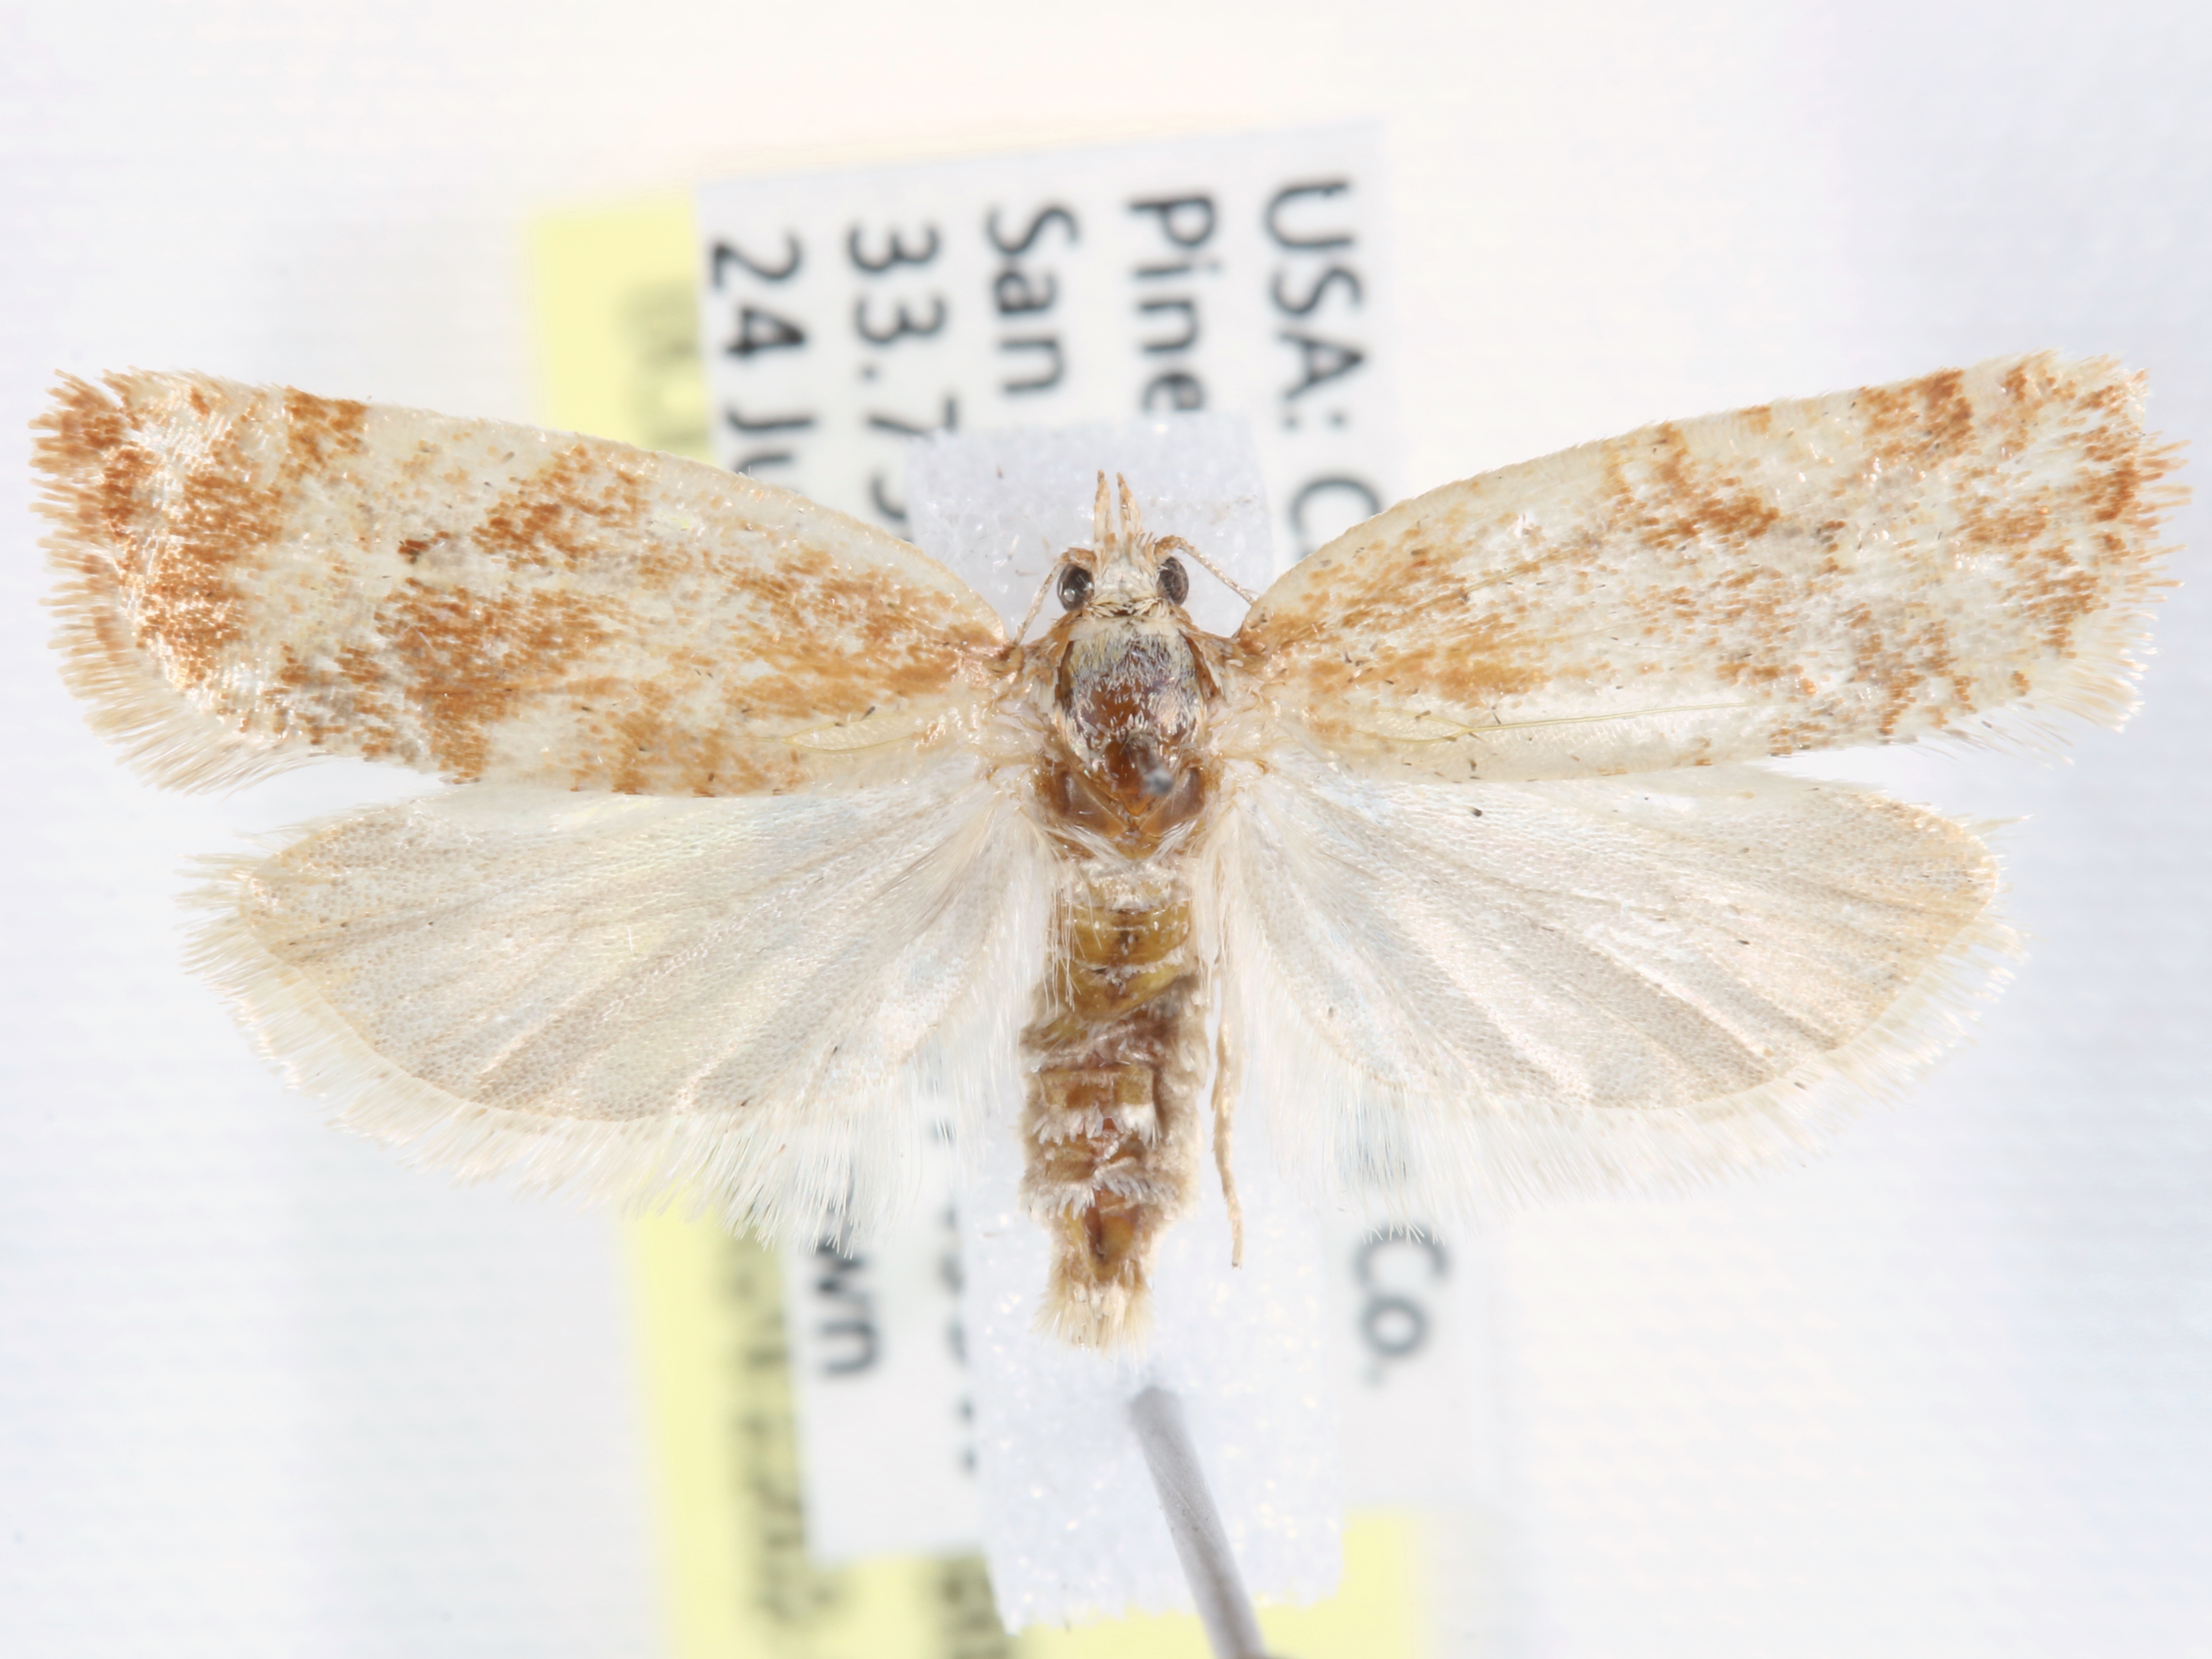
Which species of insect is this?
Argyrotaenia graceana
